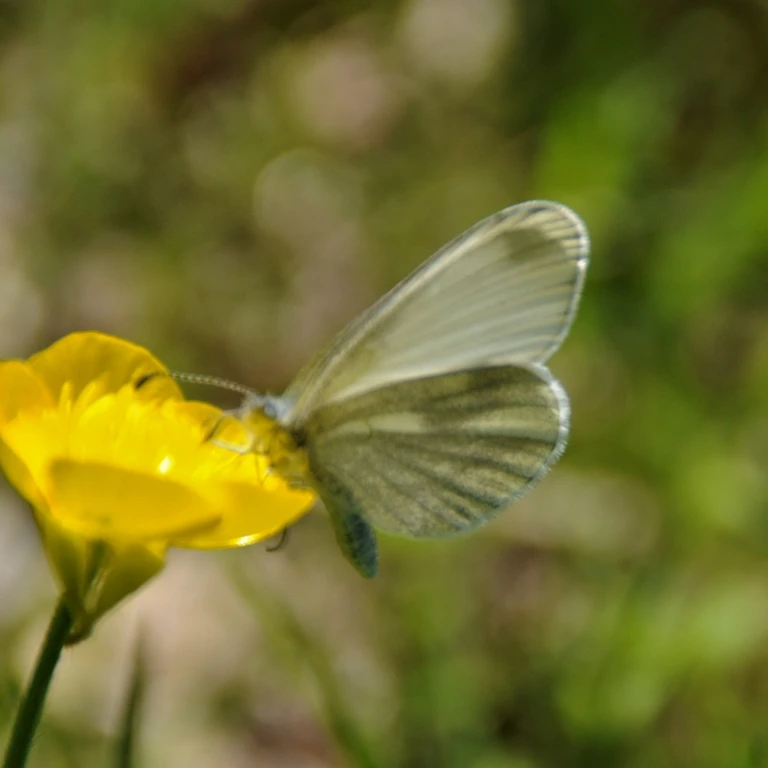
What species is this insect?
Leptidea sinapis/juvernica
